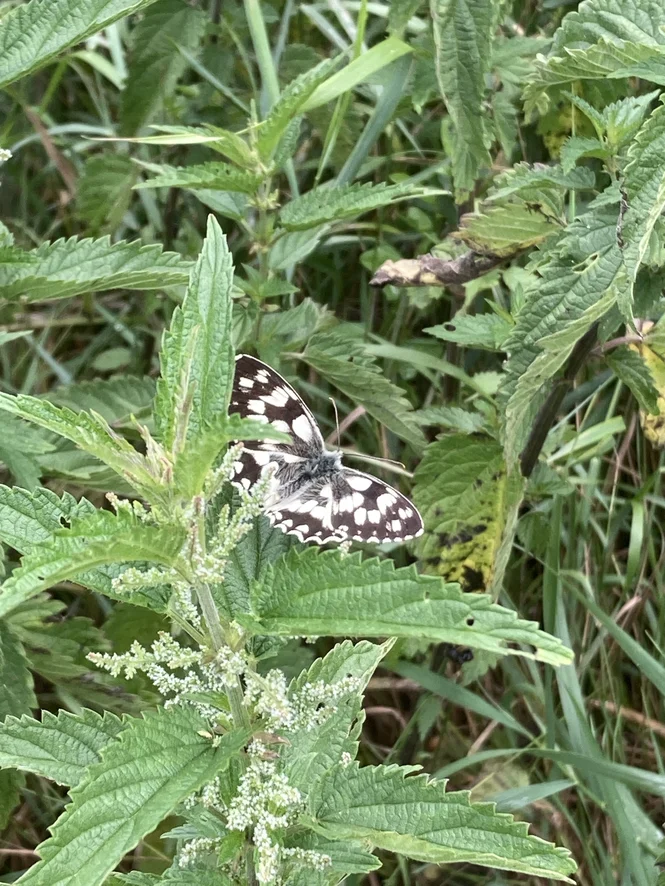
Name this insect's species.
Melanargia galathea
